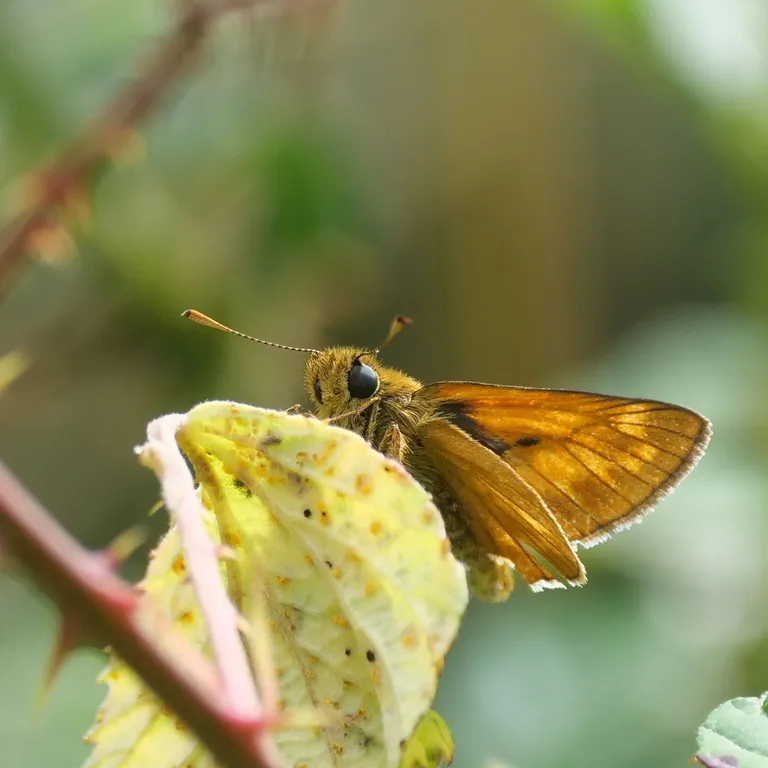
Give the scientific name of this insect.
Ochlodes sylvanus (also Ochlodes venata)
